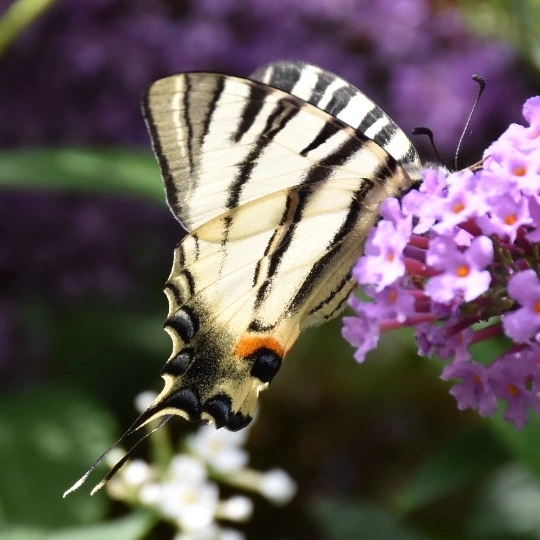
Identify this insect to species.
Iphiclides podalirius
